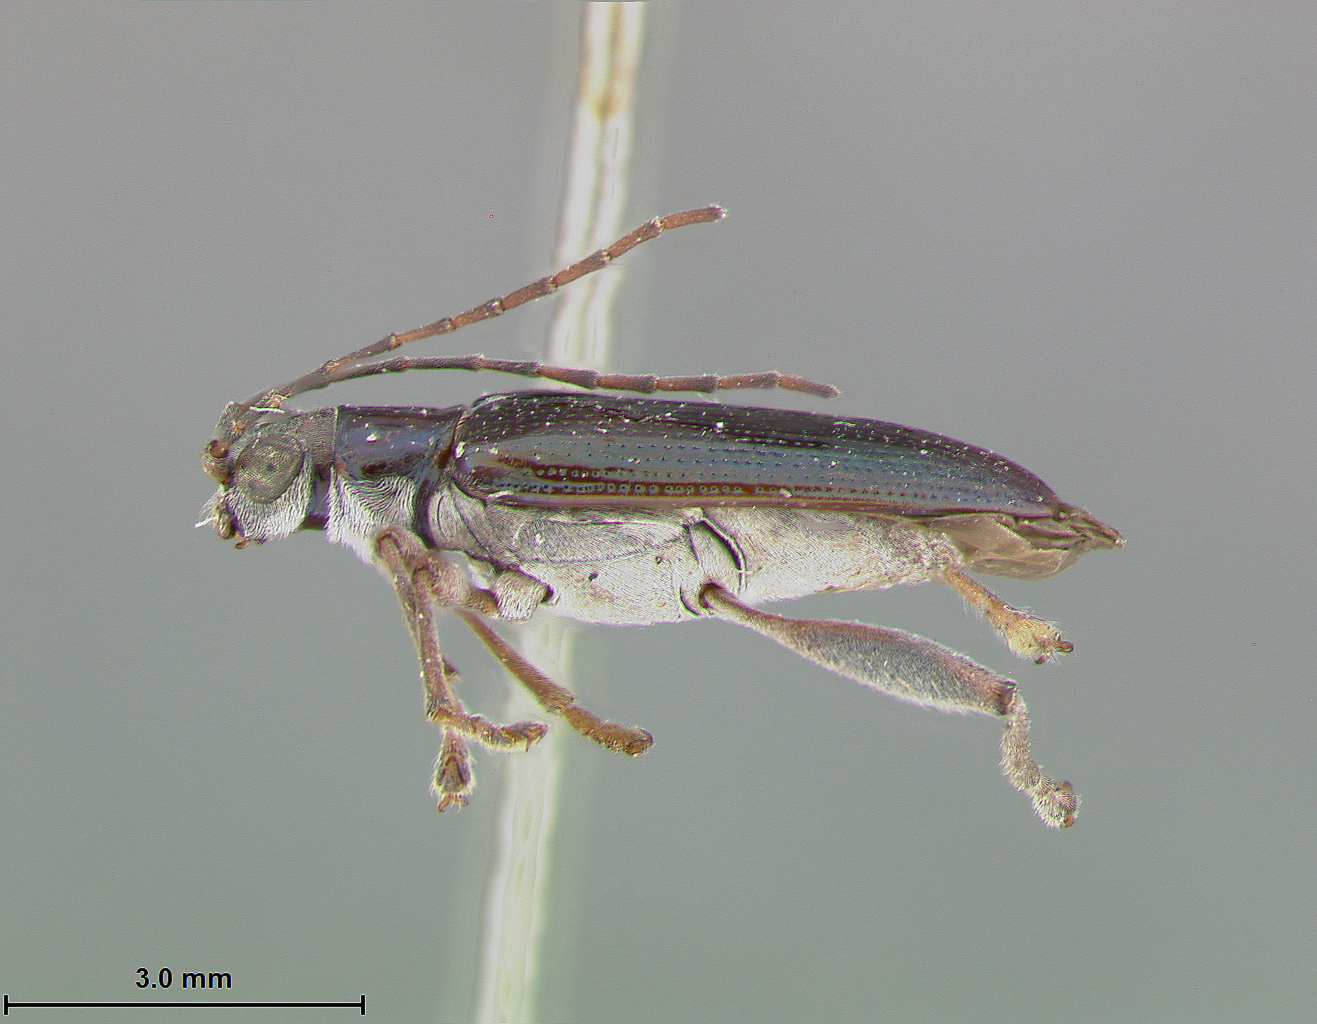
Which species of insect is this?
Donacia cincticornis
